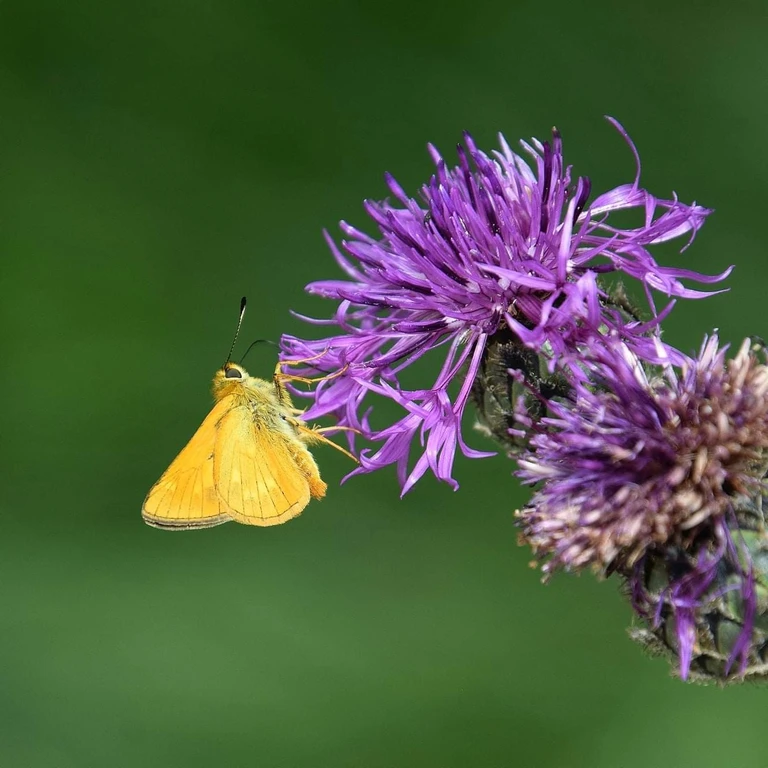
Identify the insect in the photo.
Ochlodes sylvanus (also Ochlodes venata)
